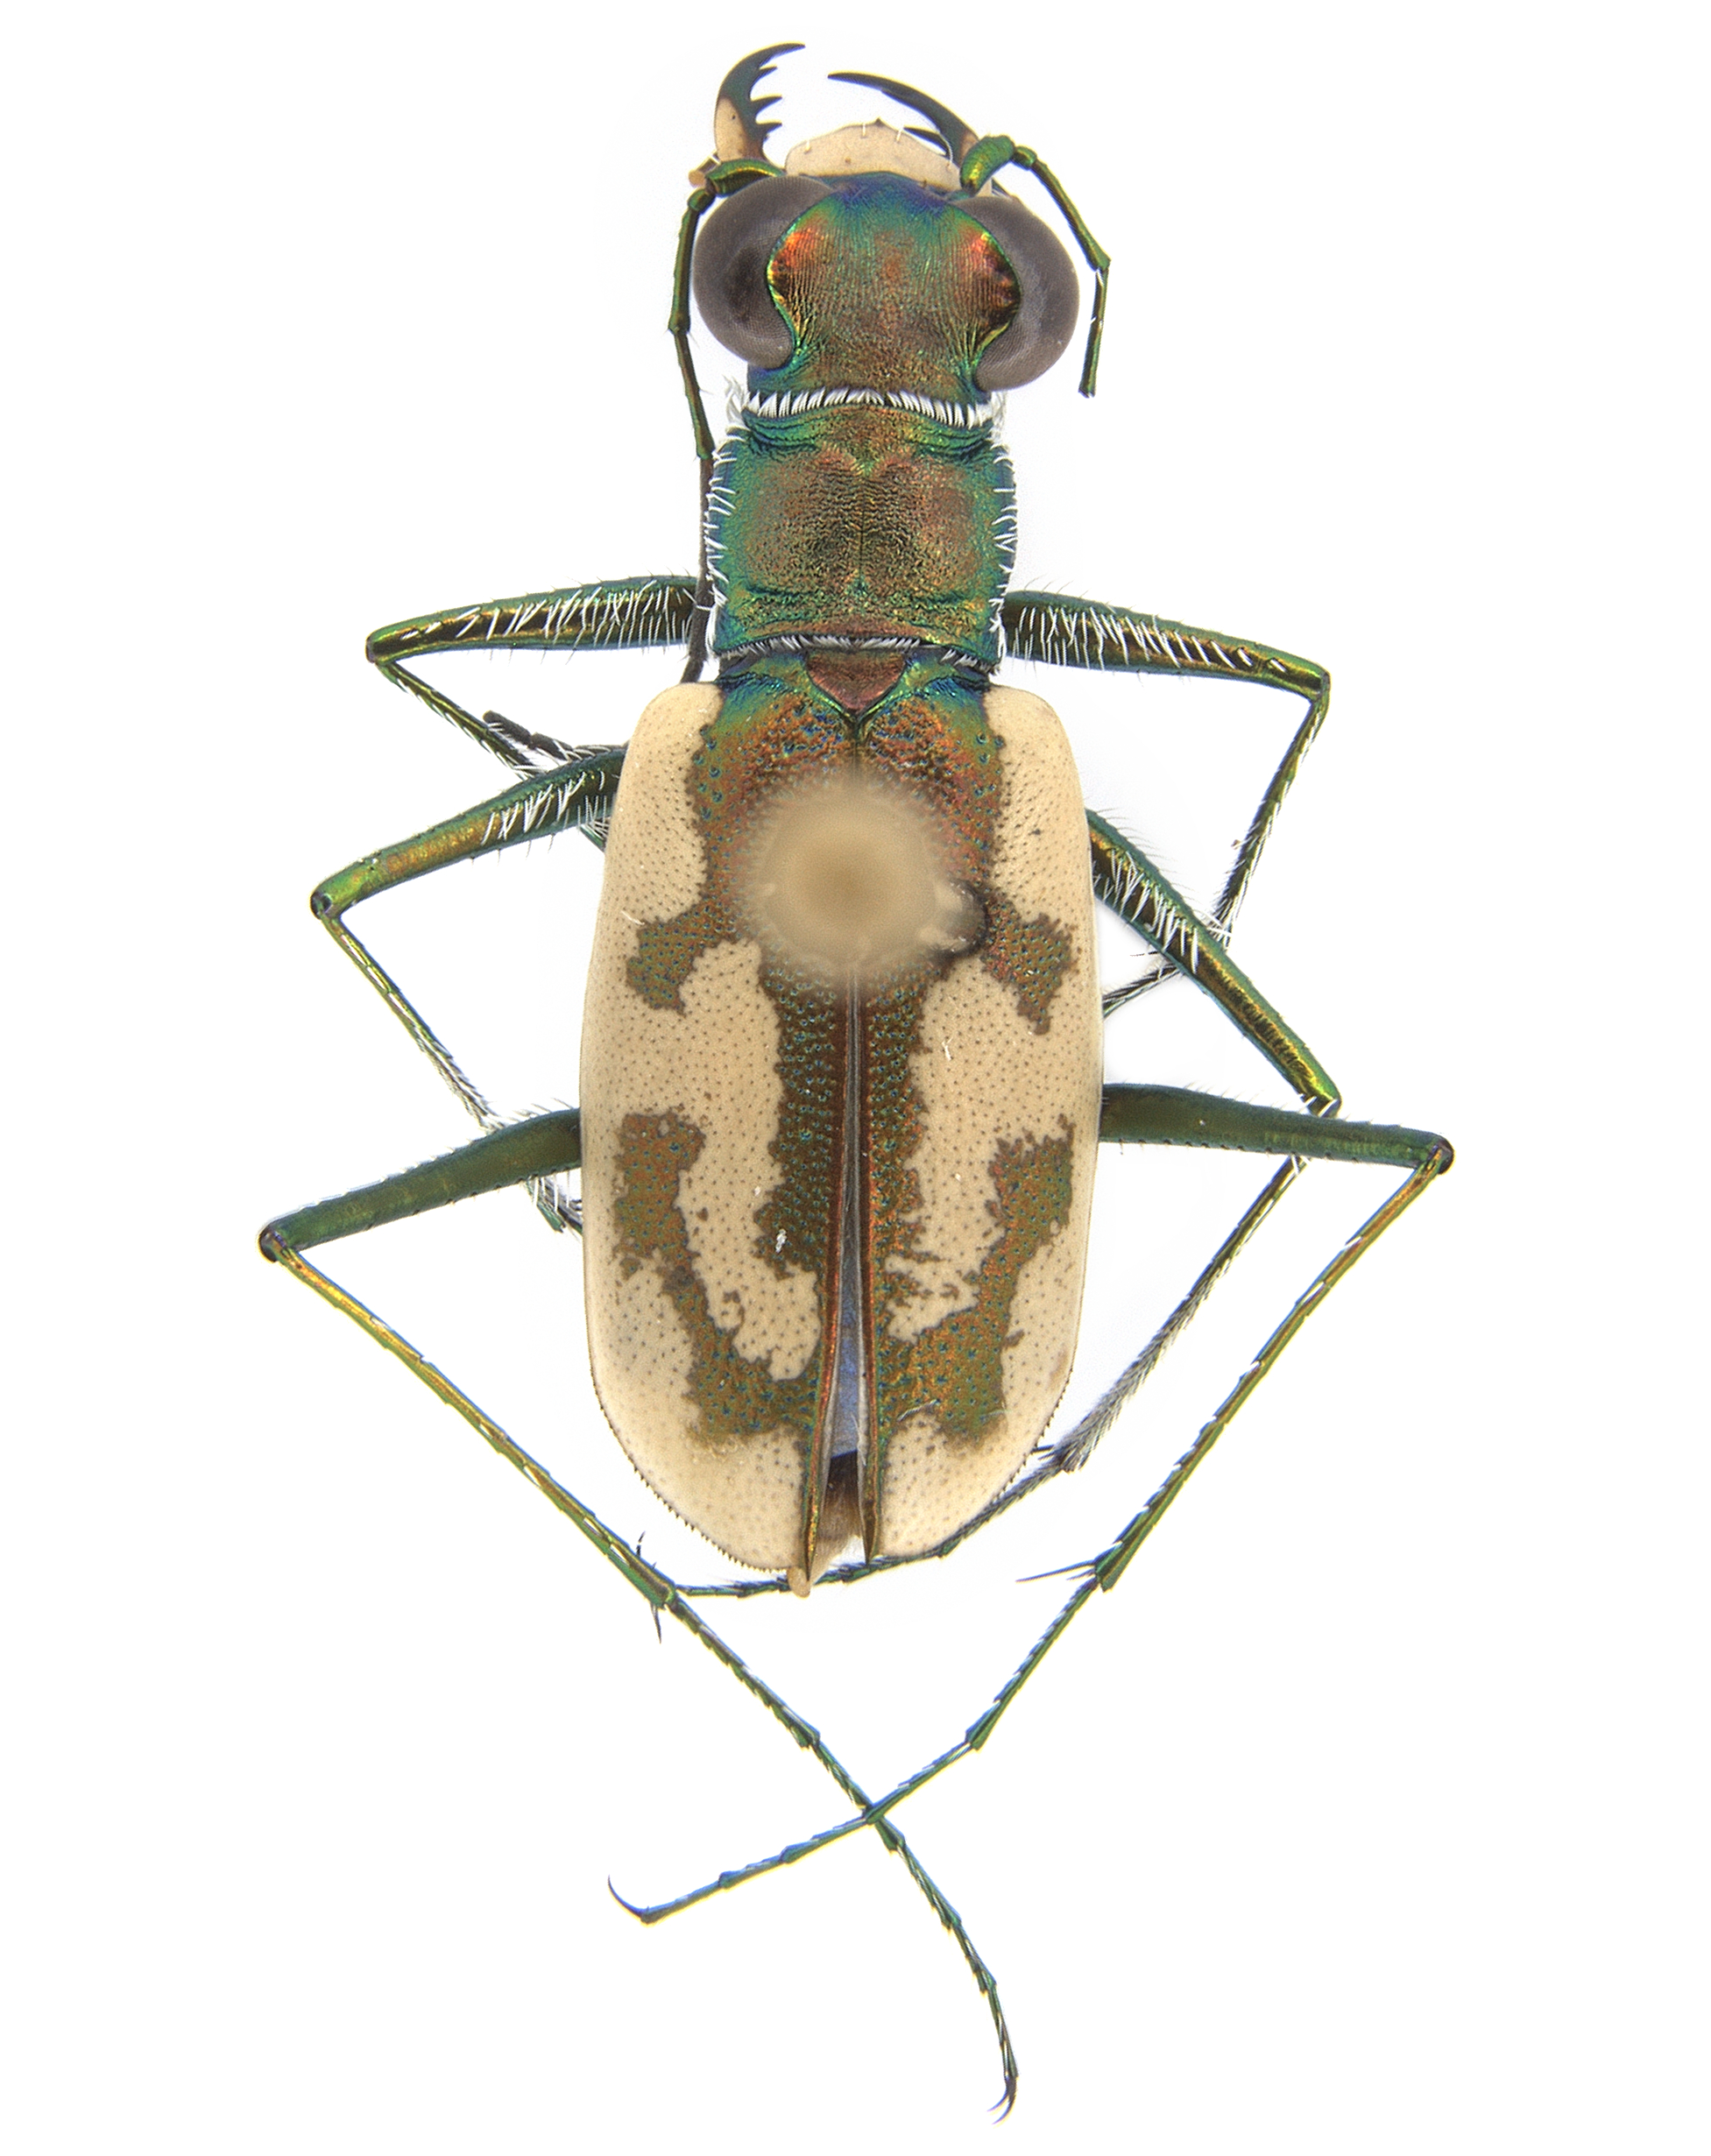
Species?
Hypaetha pseudodorafflesia (also Cicindela pseudorafflesia)
